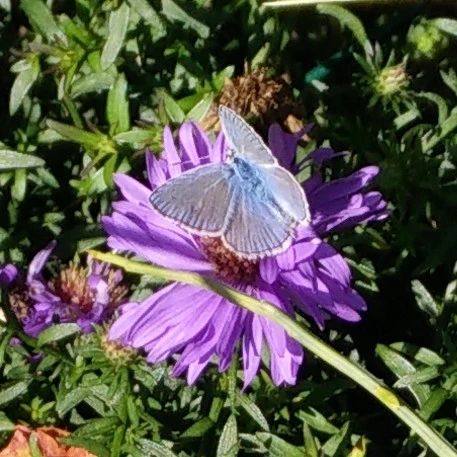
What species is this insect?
Polyommatus icarus
